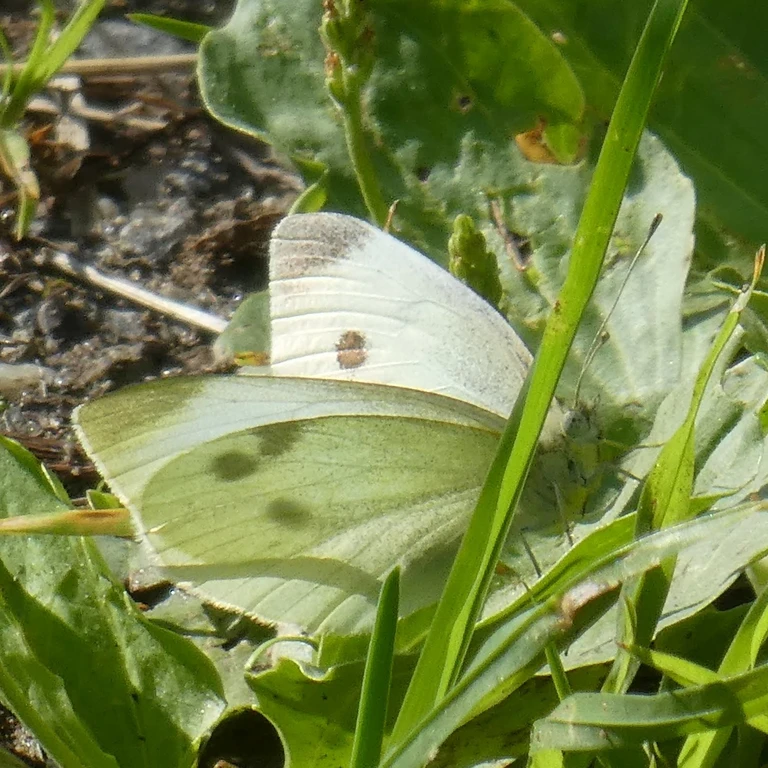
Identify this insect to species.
Pieris rapae
